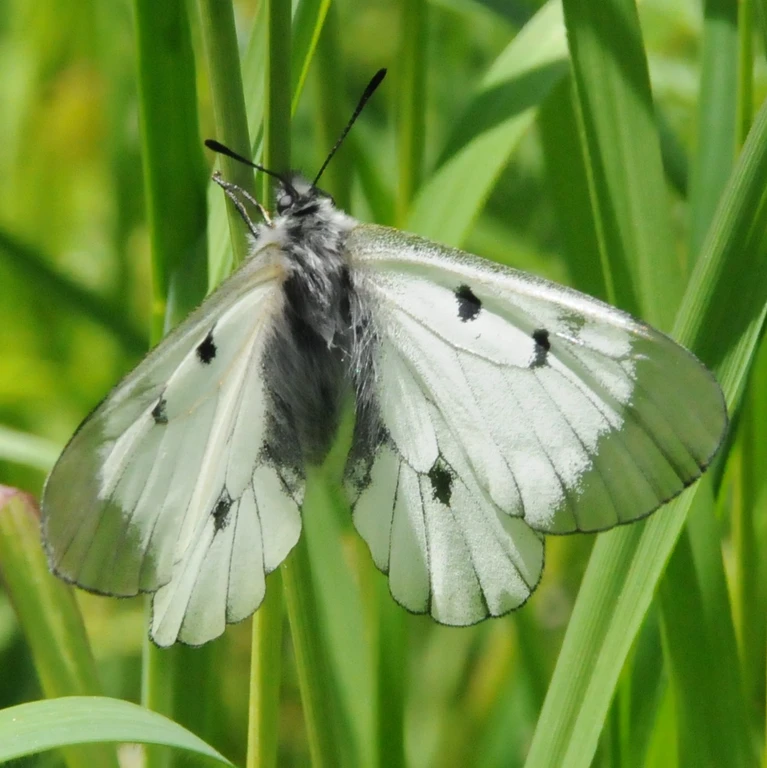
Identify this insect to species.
Parnassius mnemosyne
